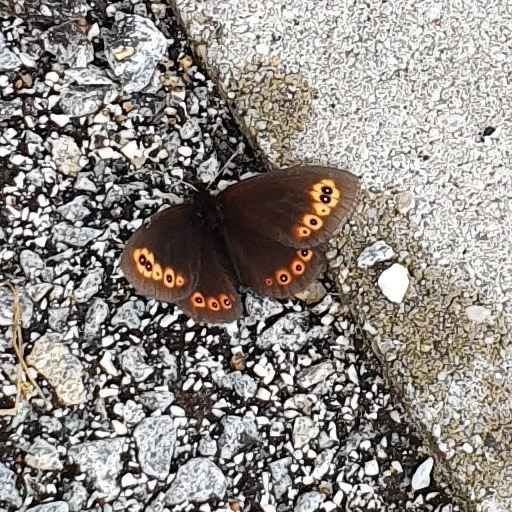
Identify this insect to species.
Erebia medusa
